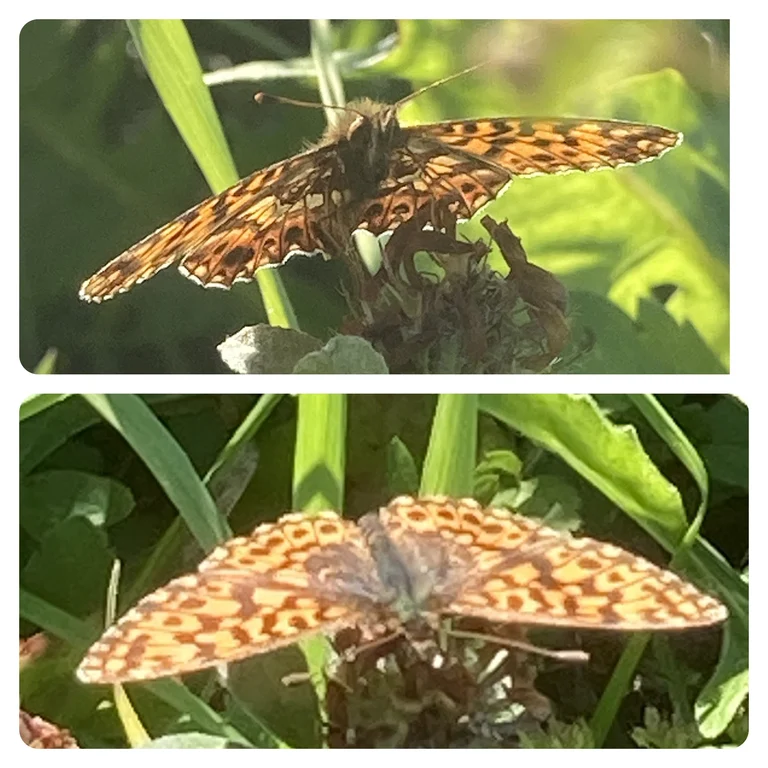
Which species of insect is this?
Boloria dia
